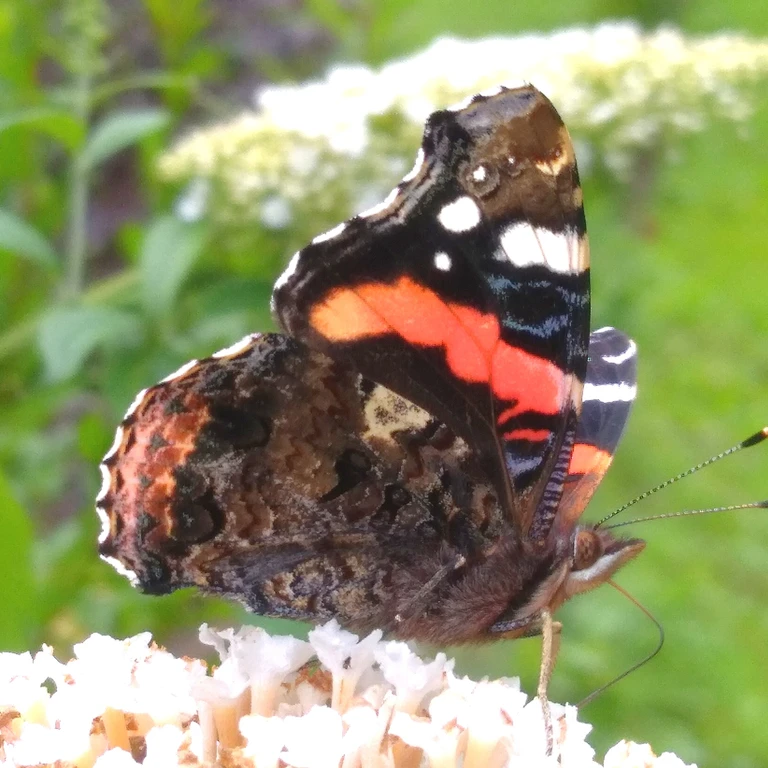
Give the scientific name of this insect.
Vanessa atalanta
